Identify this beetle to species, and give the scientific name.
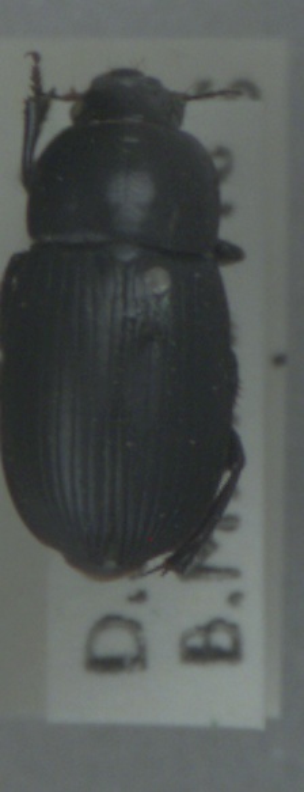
Harpalus serripes
